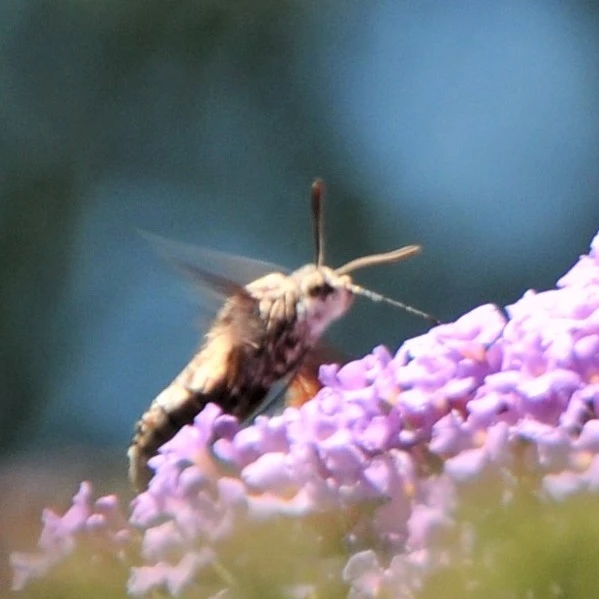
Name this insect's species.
Macroglossum stellatarum
